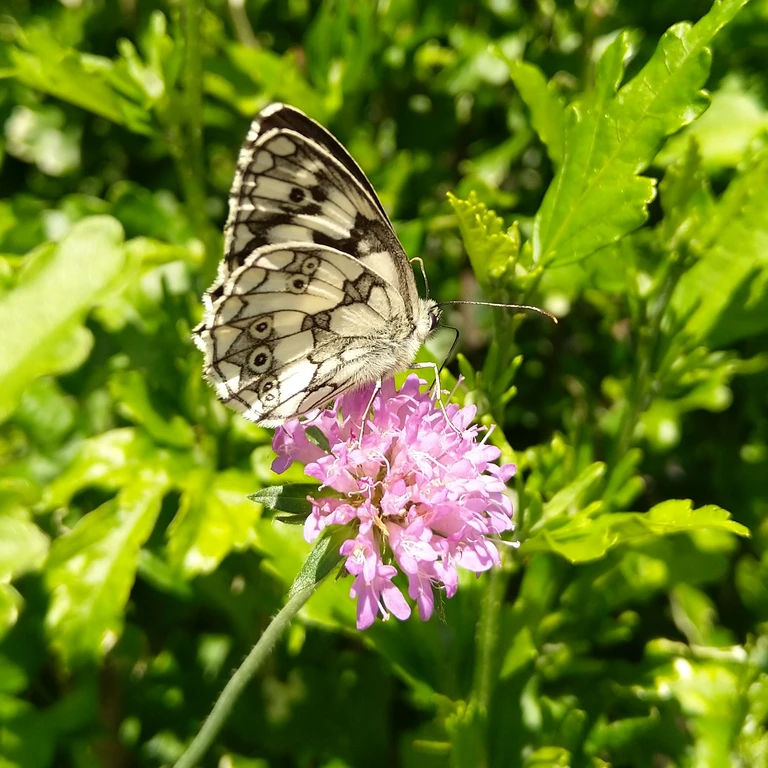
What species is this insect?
Melanargia galathea
